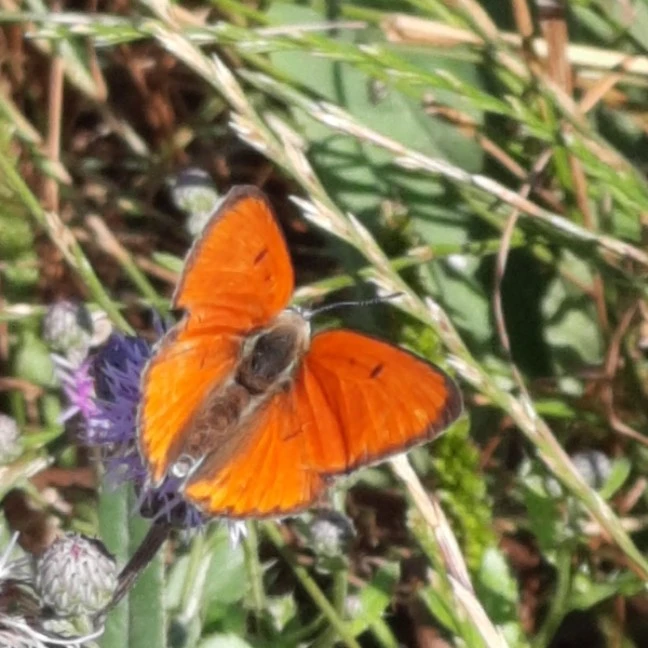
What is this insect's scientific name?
Lycaena dispar
